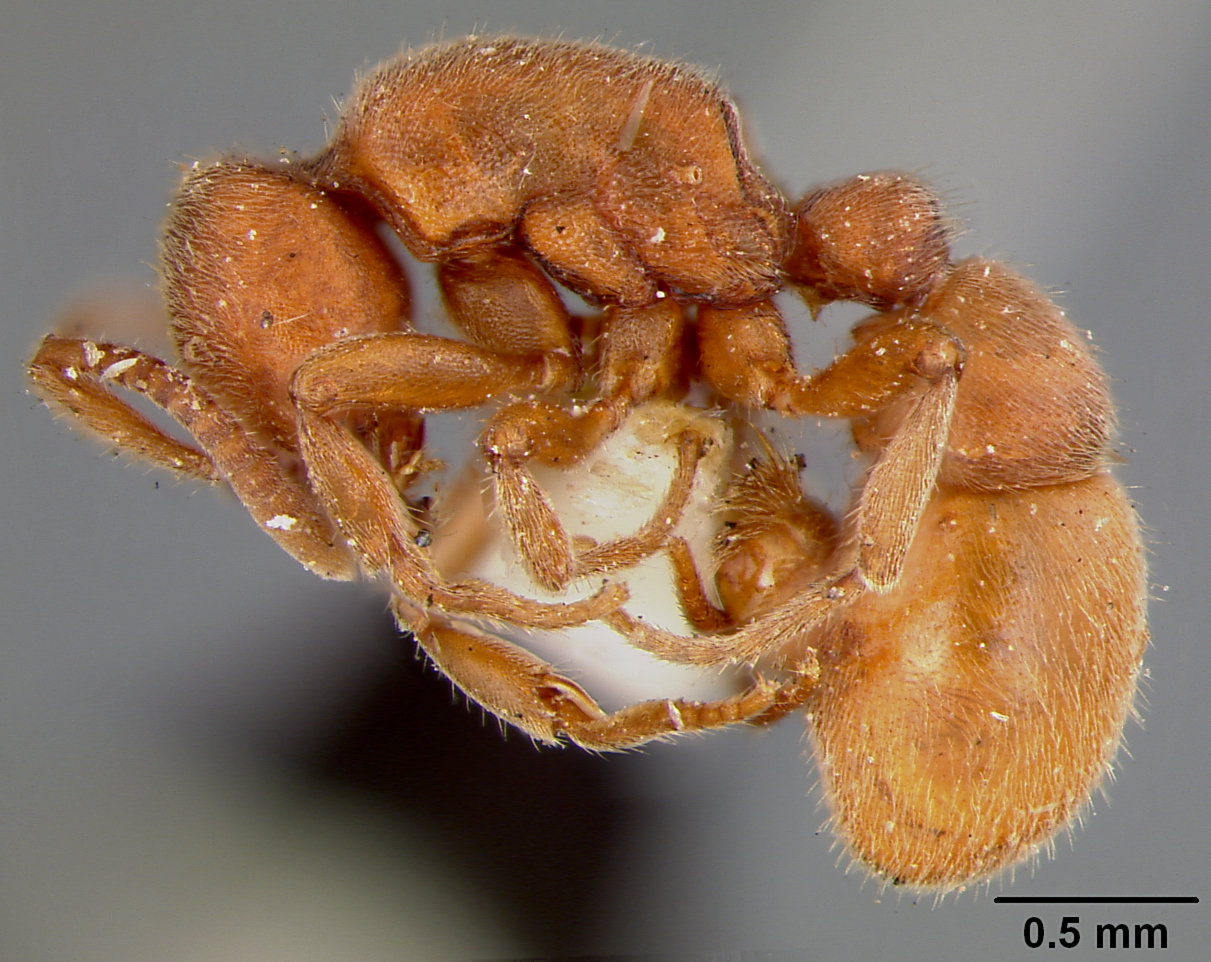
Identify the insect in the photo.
Sysphincta pergandei
